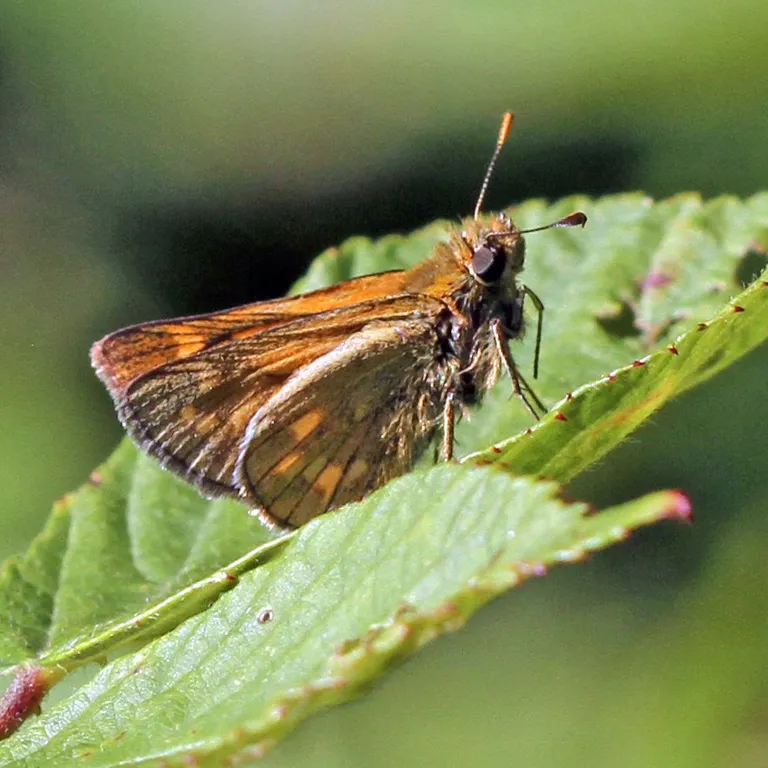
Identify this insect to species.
Ochlodes sylvanus (also Ochlodes venata)
